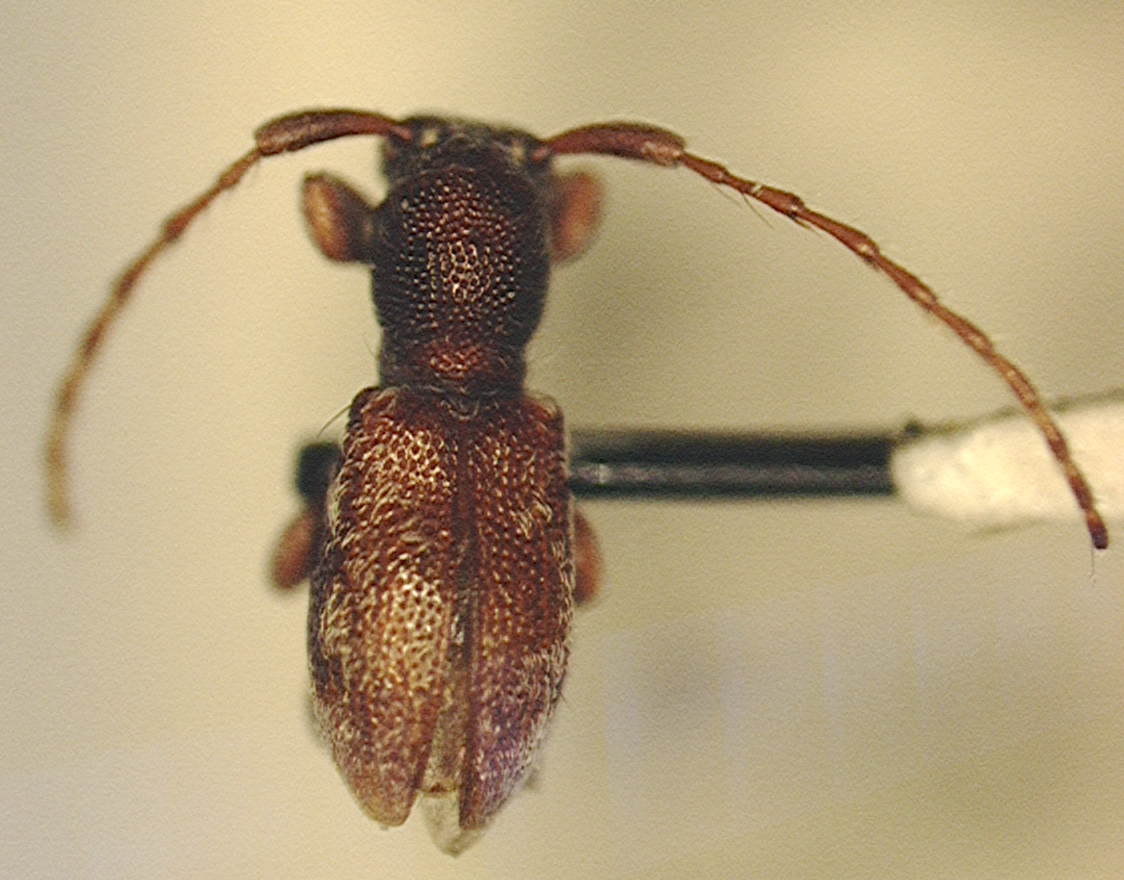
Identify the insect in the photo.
Cyrtinus eugeniae
